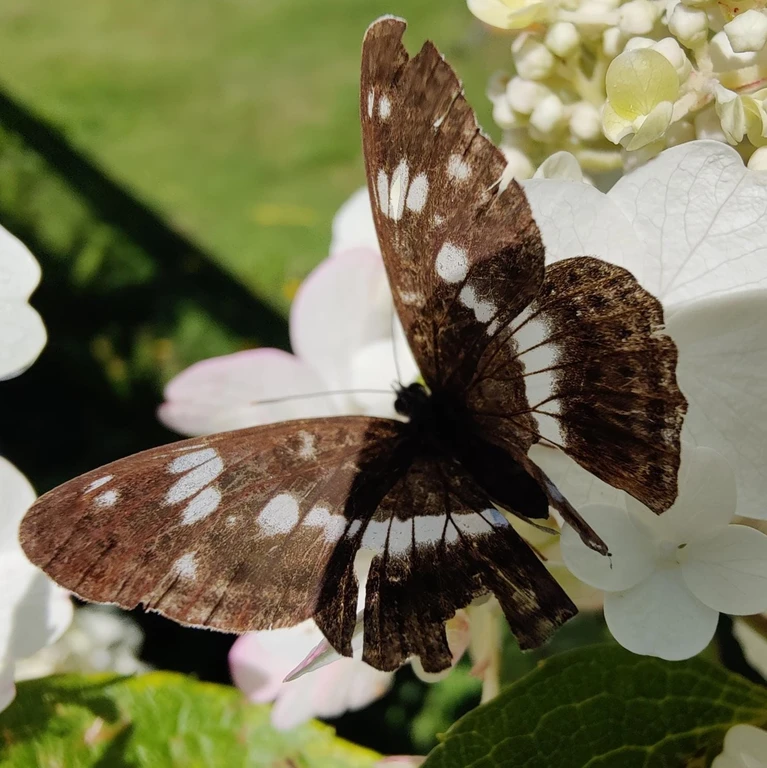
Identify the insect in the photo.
Limenitis camilla (also Ladoga camilla)
